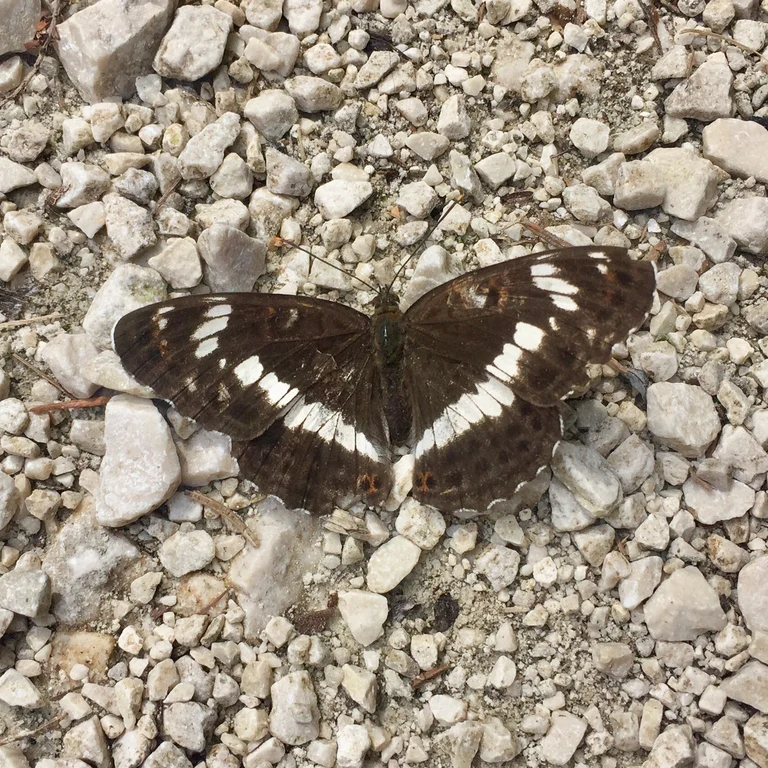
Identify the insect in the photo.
Limenitis camilla (also Ladoga camilla)
